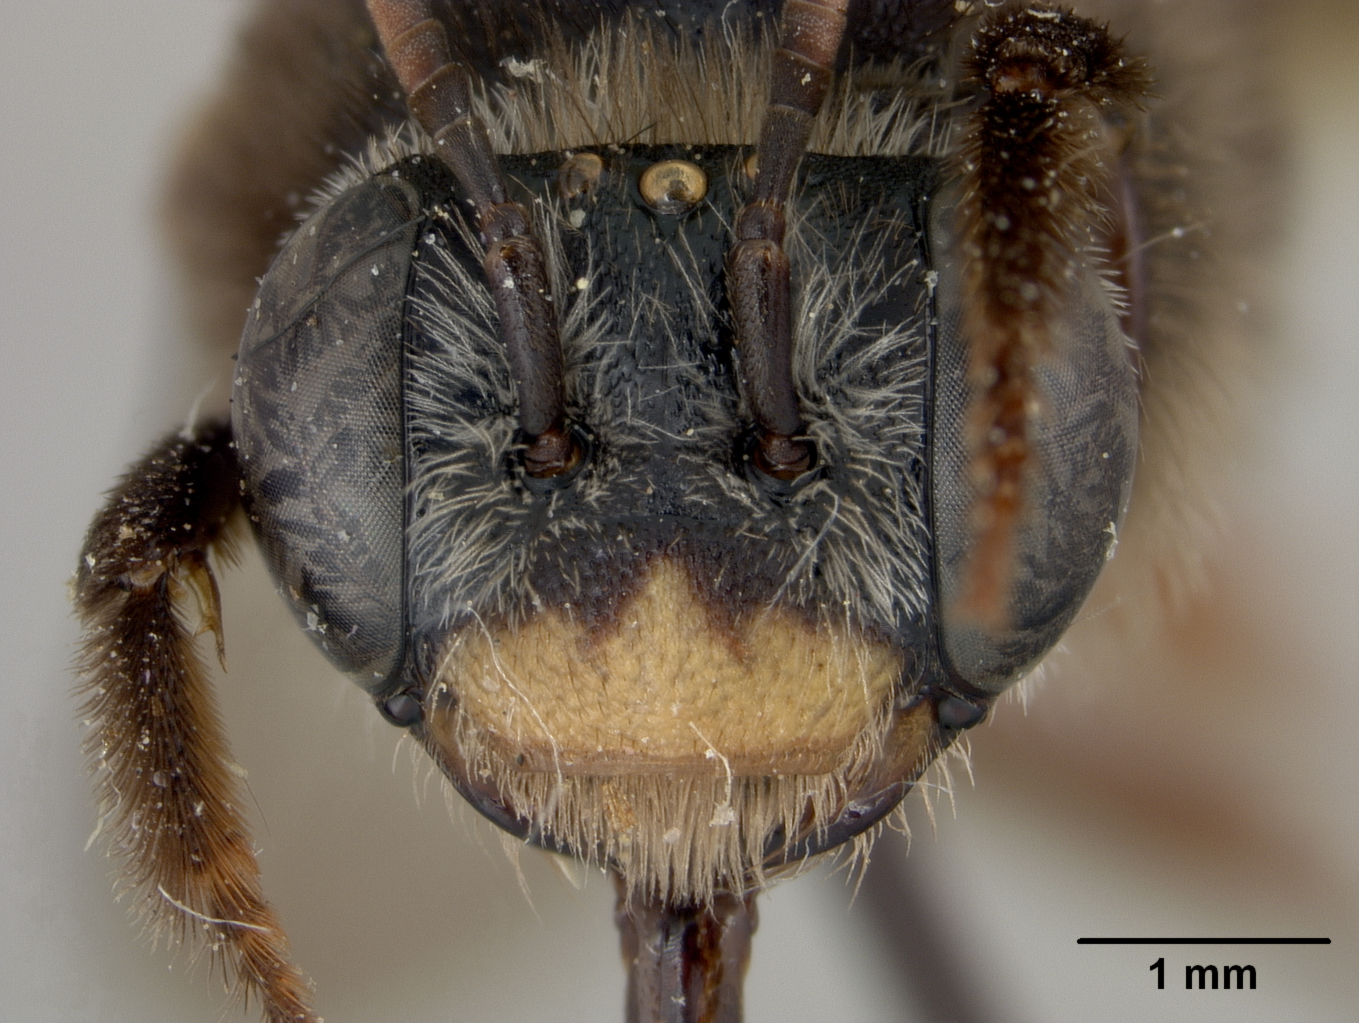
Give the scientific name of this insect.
Exomalopsis fulvotecta
